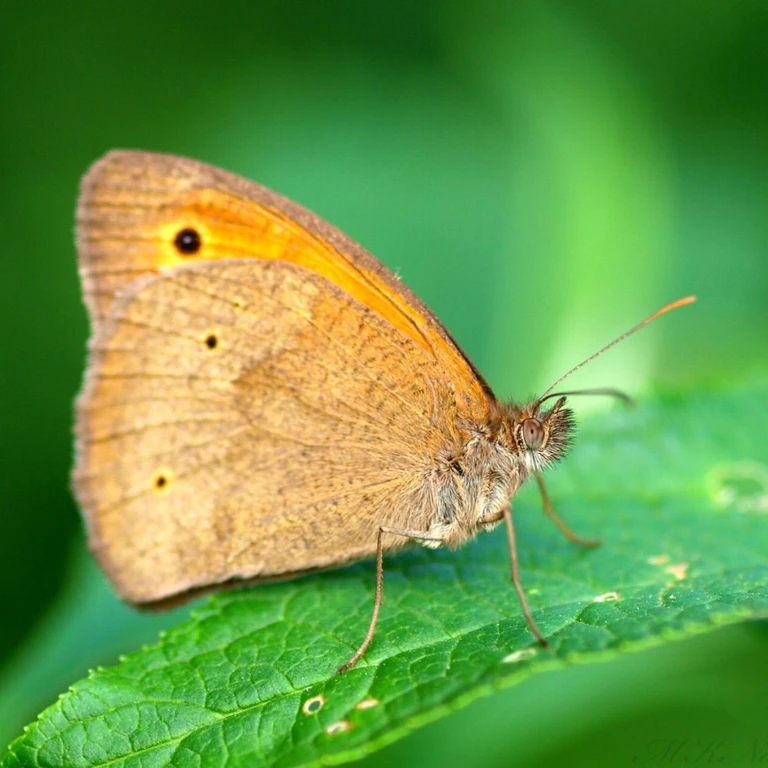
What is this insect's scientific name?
Maniola jurtina
